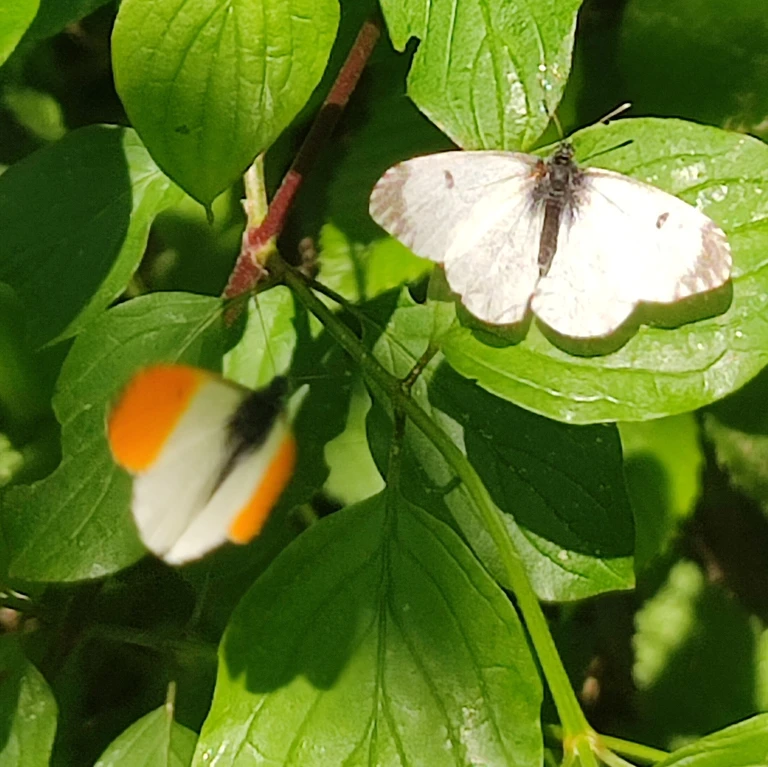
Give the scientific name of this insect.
Anthocharis cardamines
